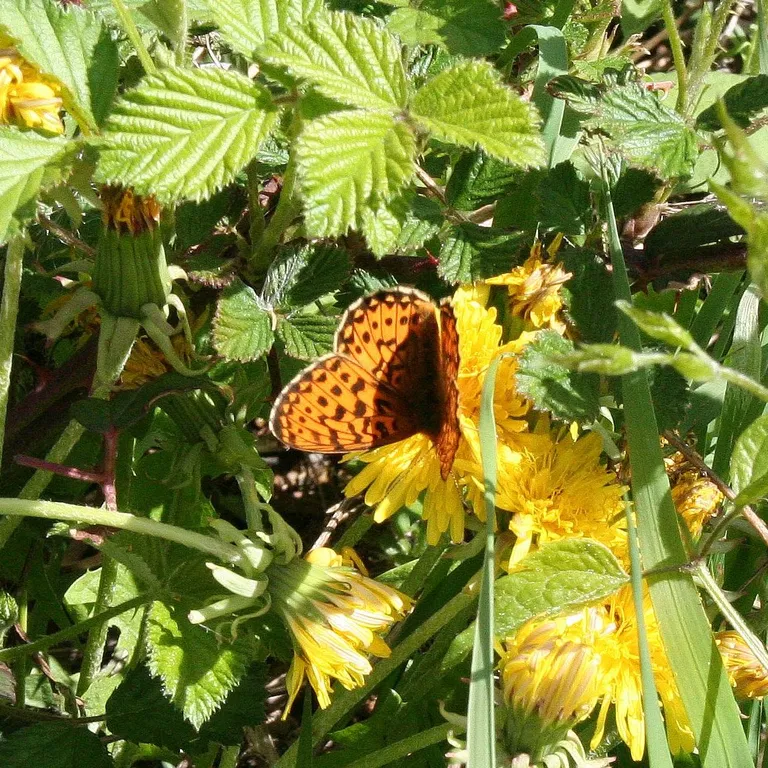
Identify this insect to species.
Boloria euphrosyne (also Clossiana euphrosyne)
